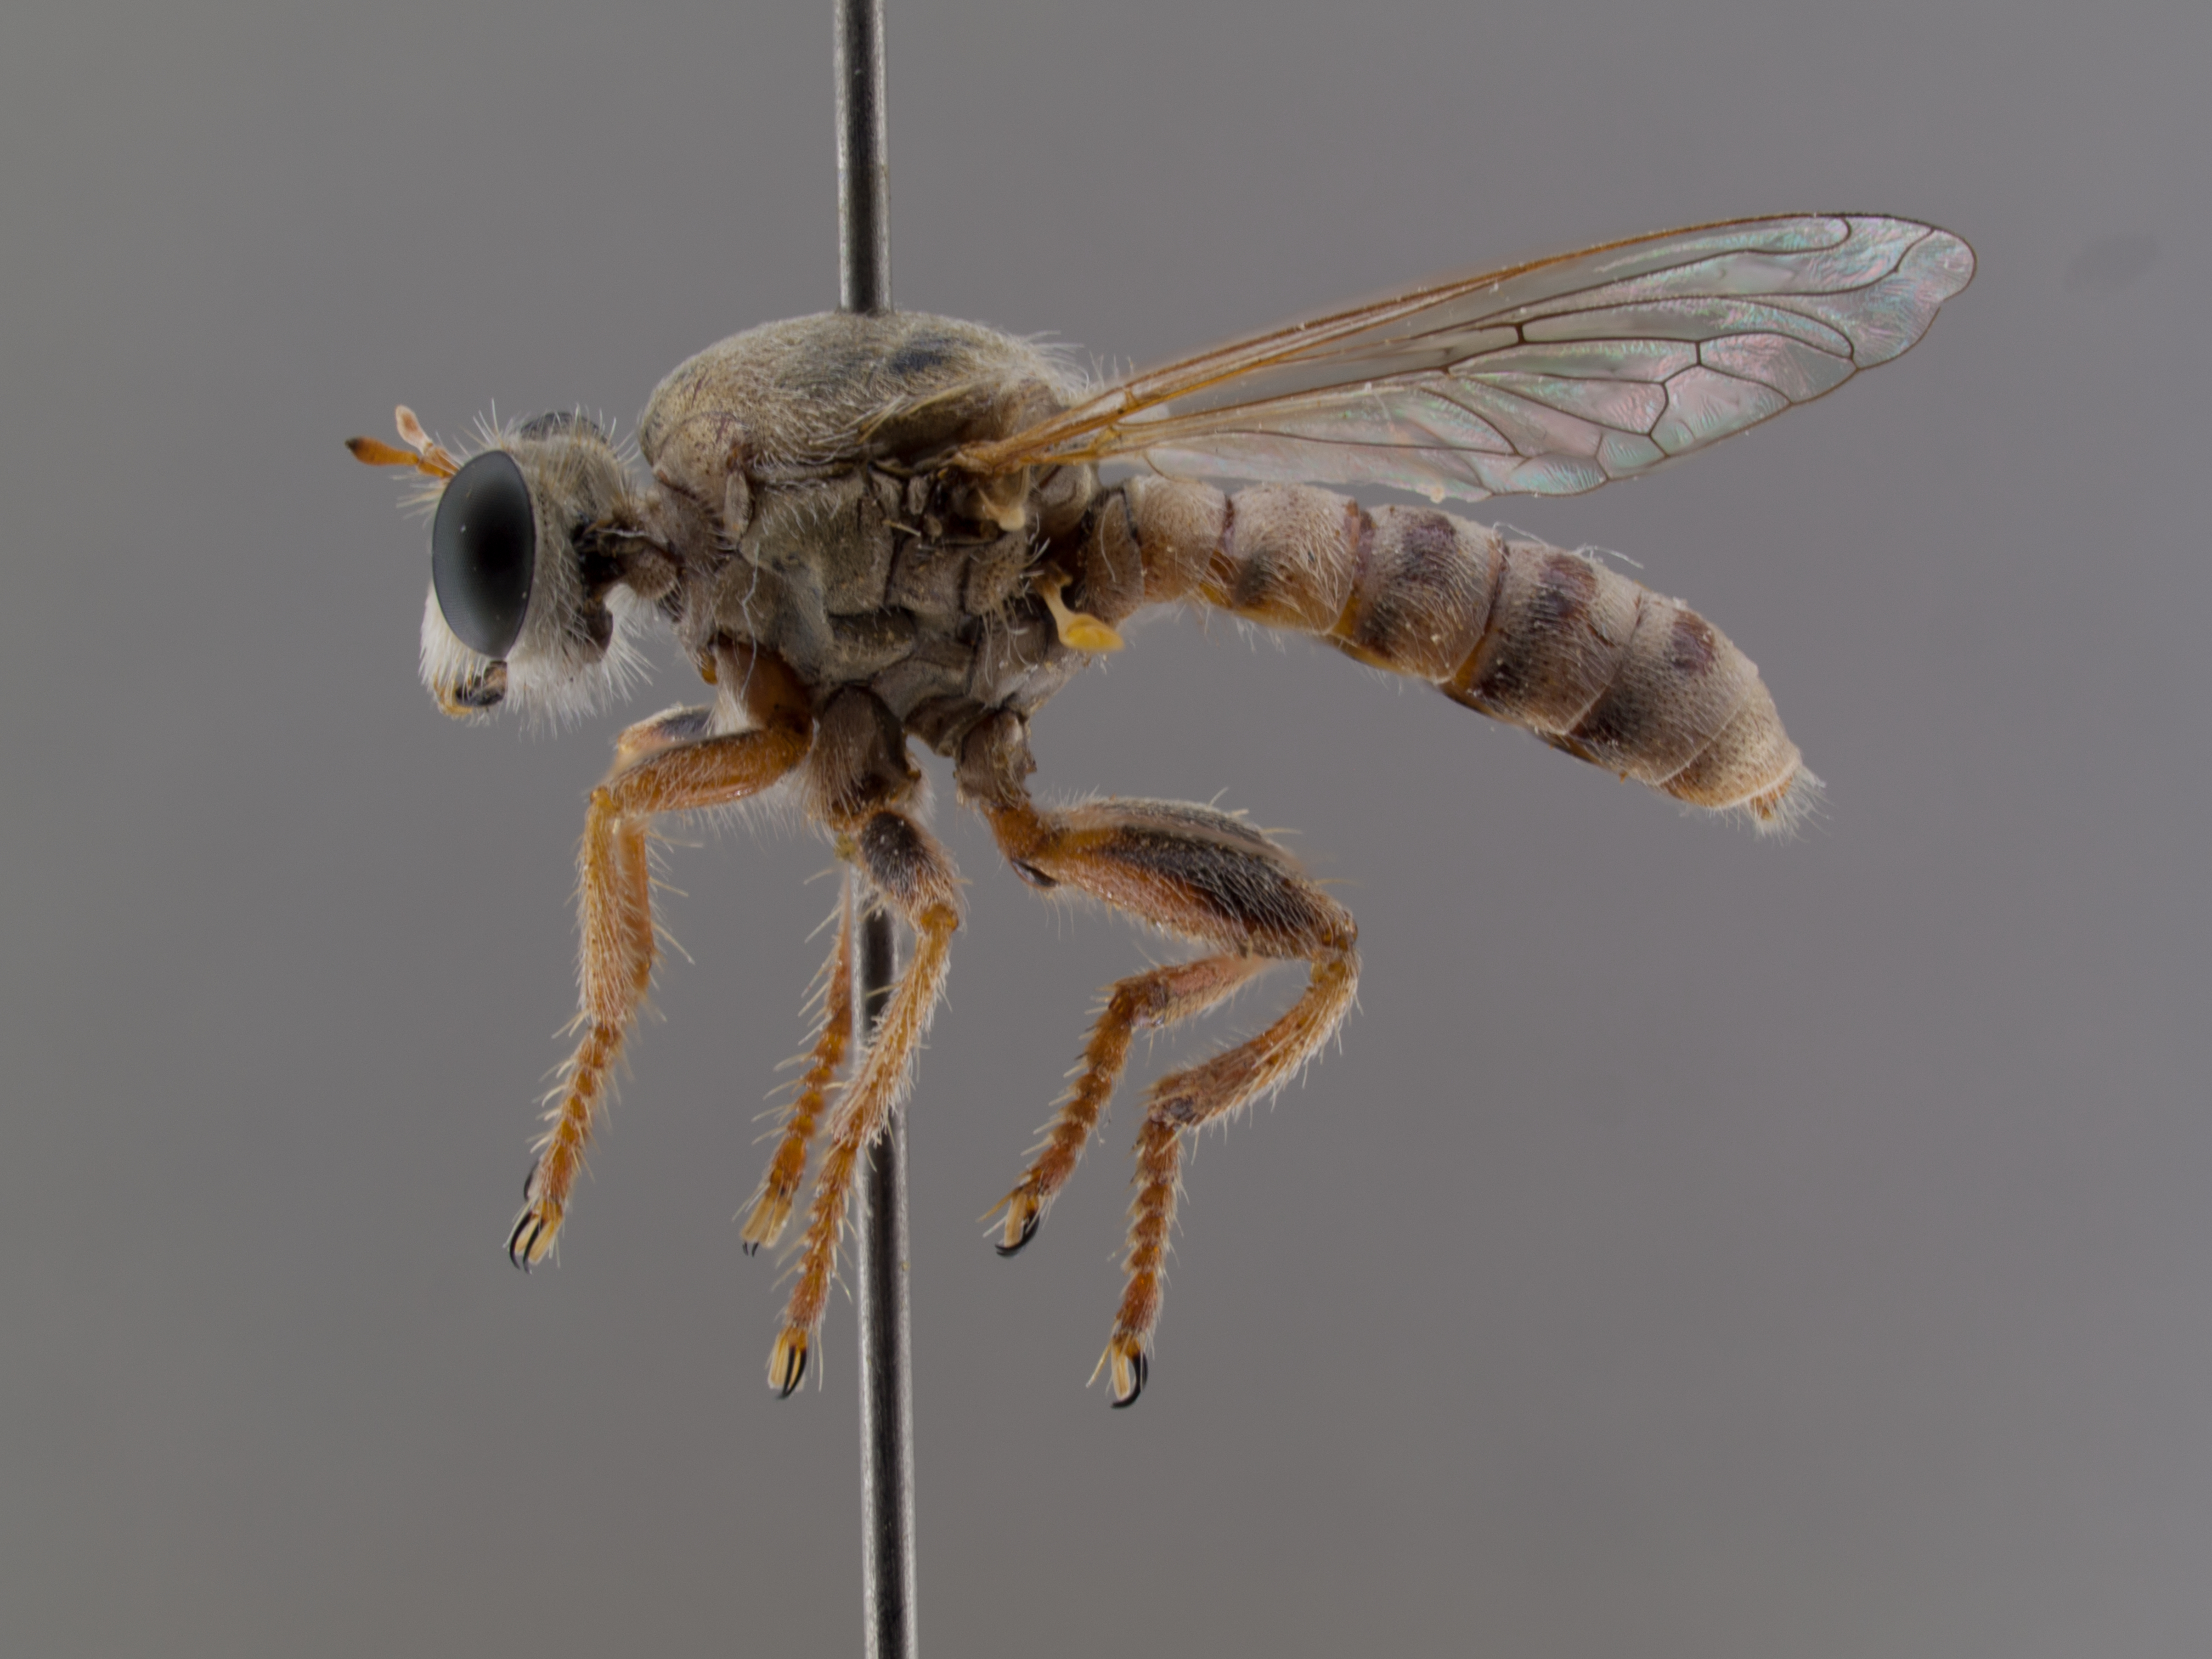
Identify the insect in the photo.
Trichardis picta
